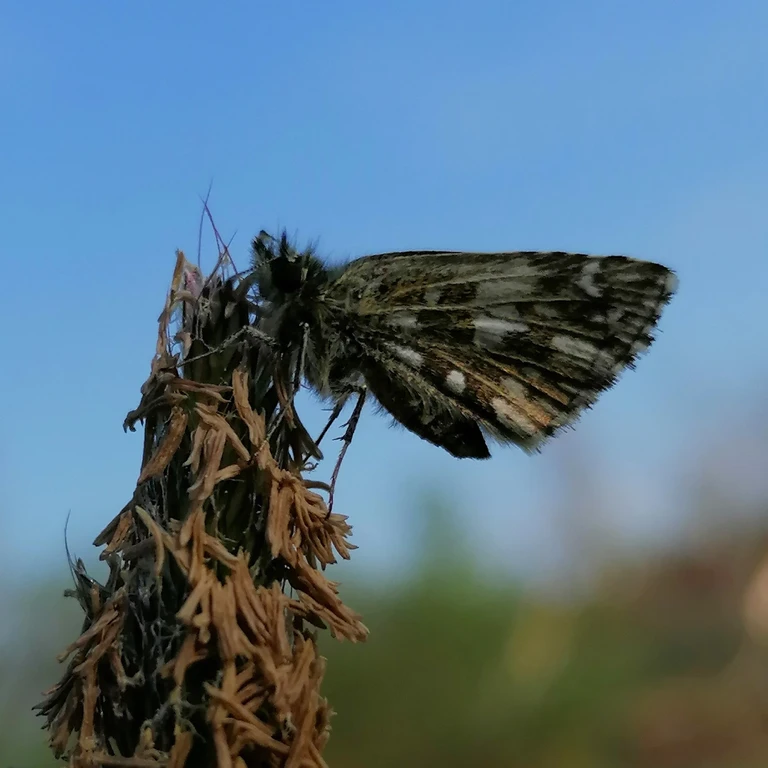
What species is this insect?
Pyrgus malvae
